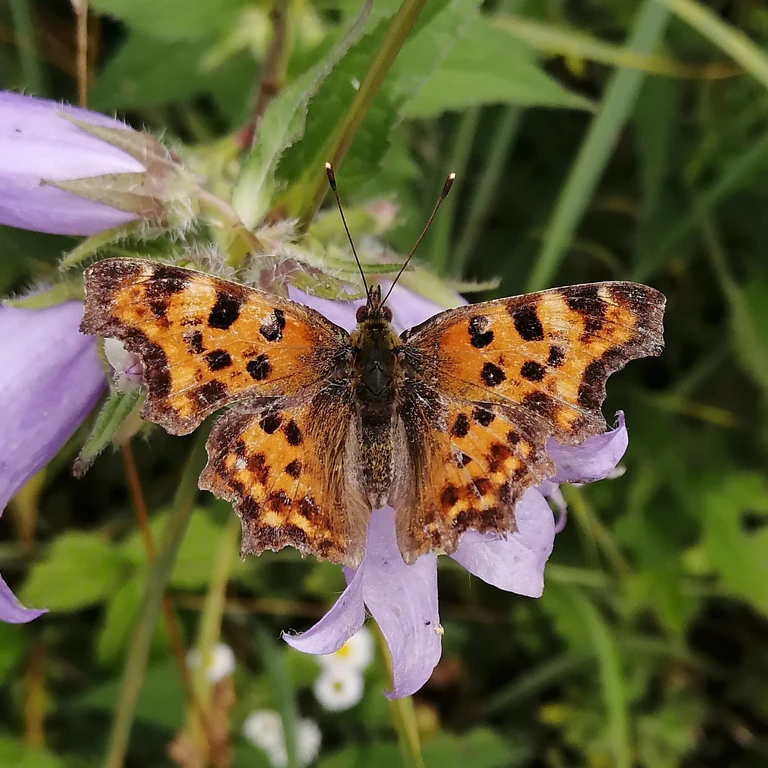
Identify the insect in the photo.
Polygonia c-album
